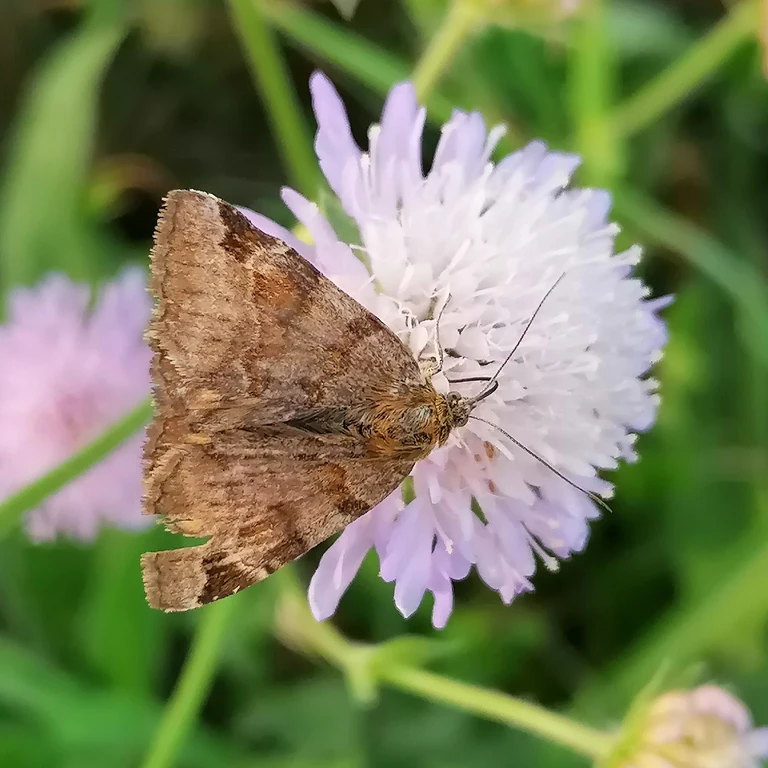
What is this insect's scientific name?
Euclidia glyphica
